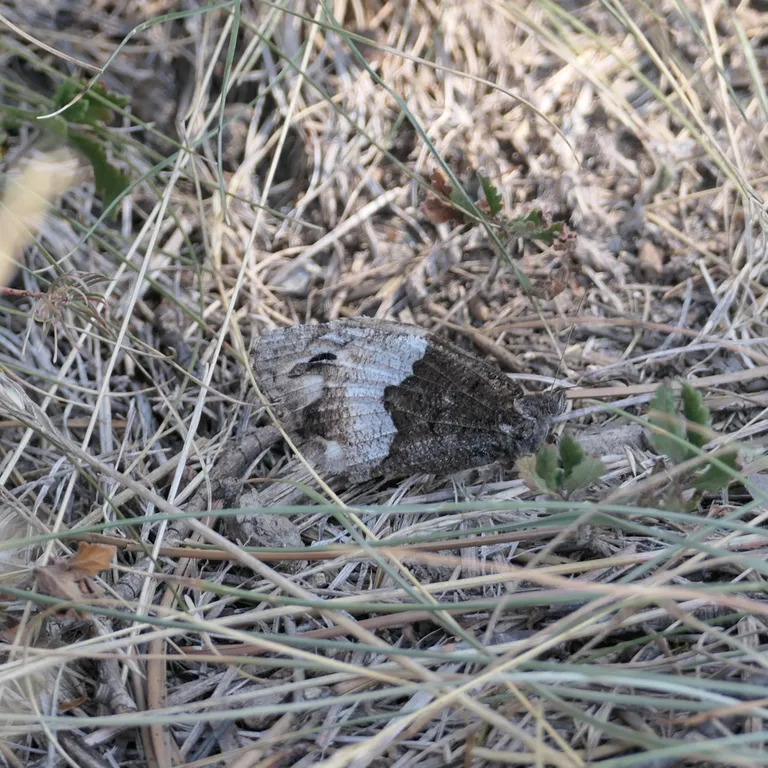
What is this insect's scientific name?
Hipparchia alcyone
